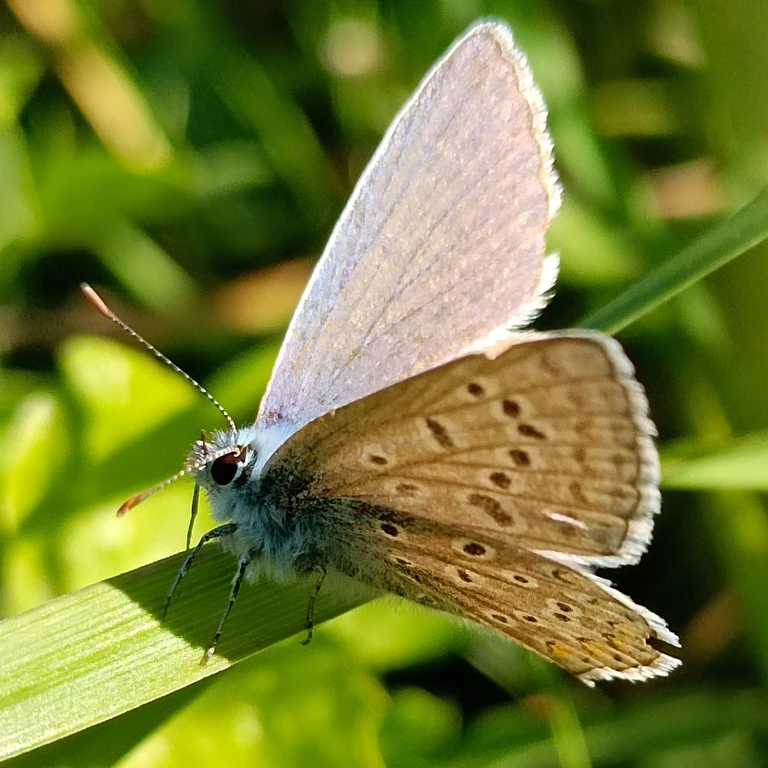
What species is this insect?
Polyommatus icarus
